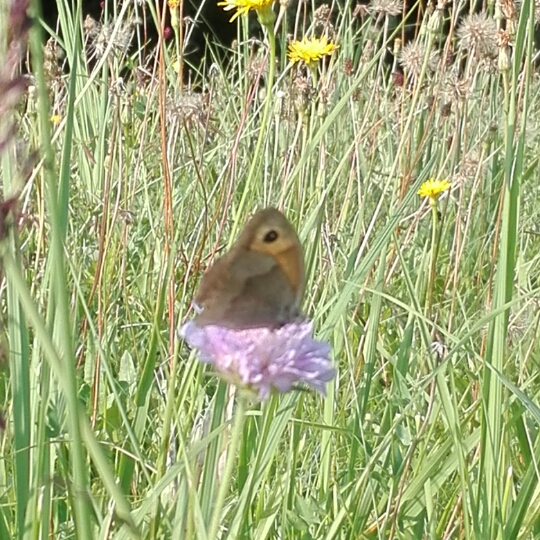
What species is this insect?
Maniola jurtina
